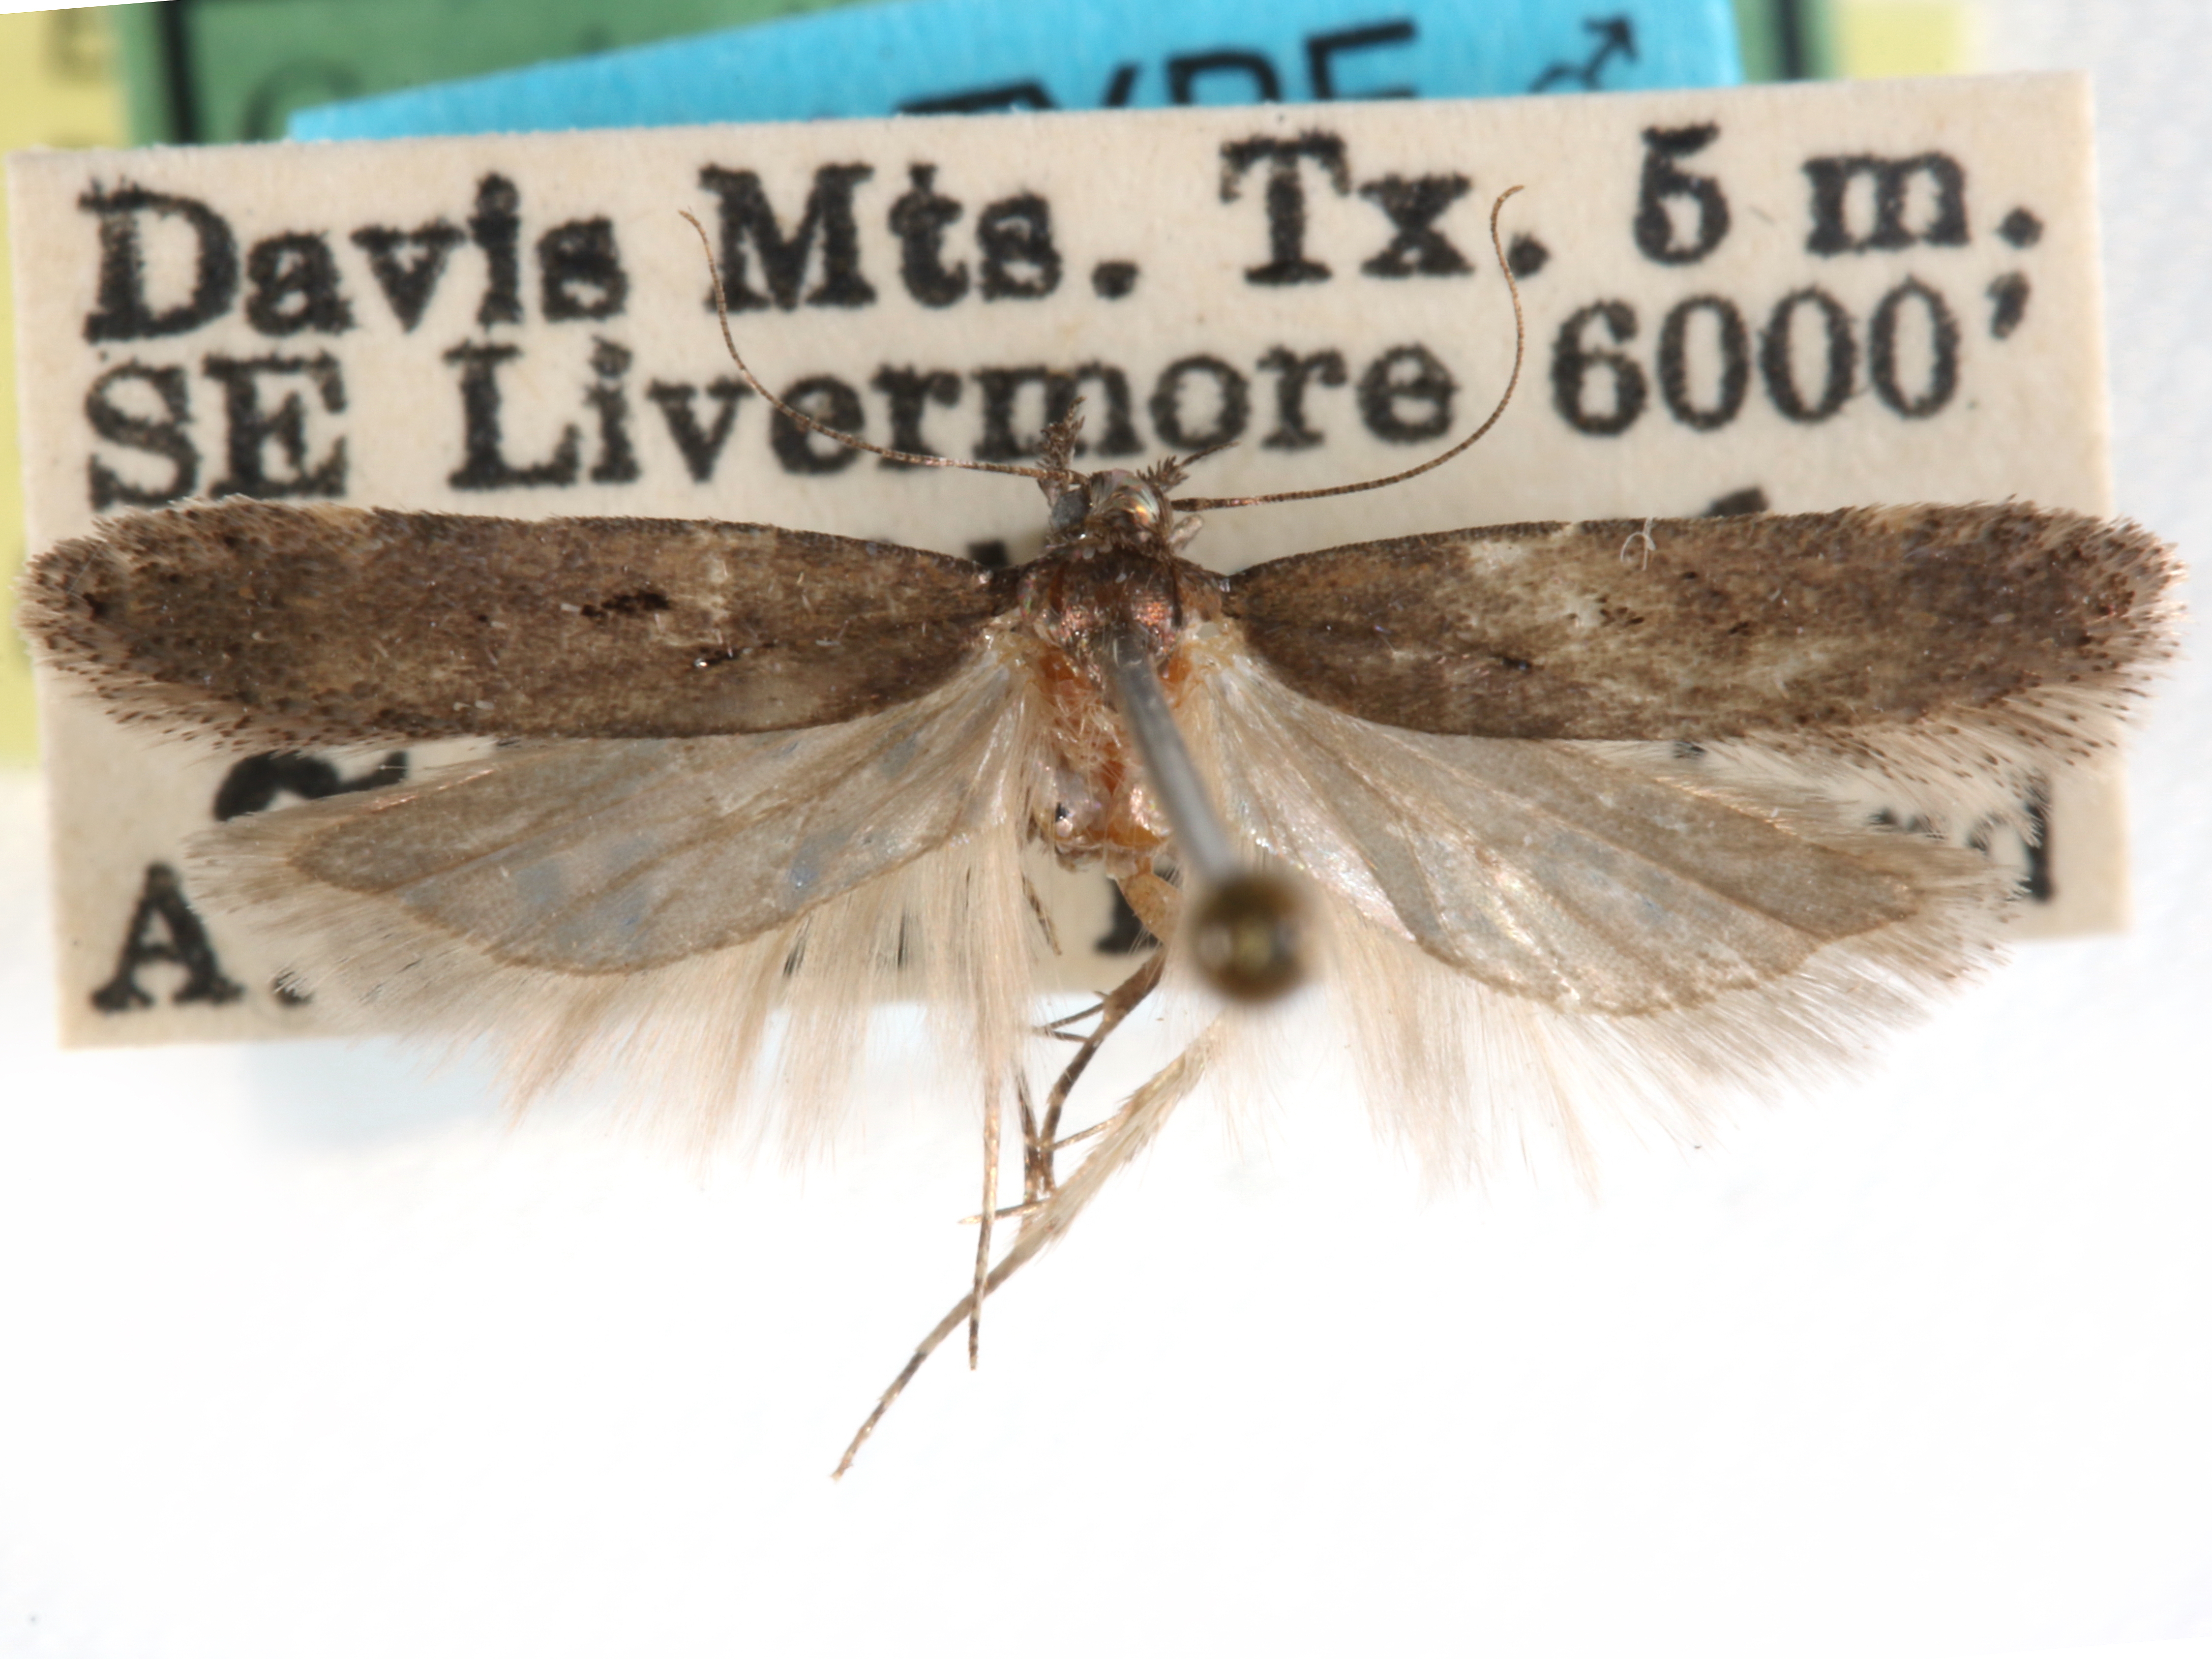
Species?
Chionodes optio
